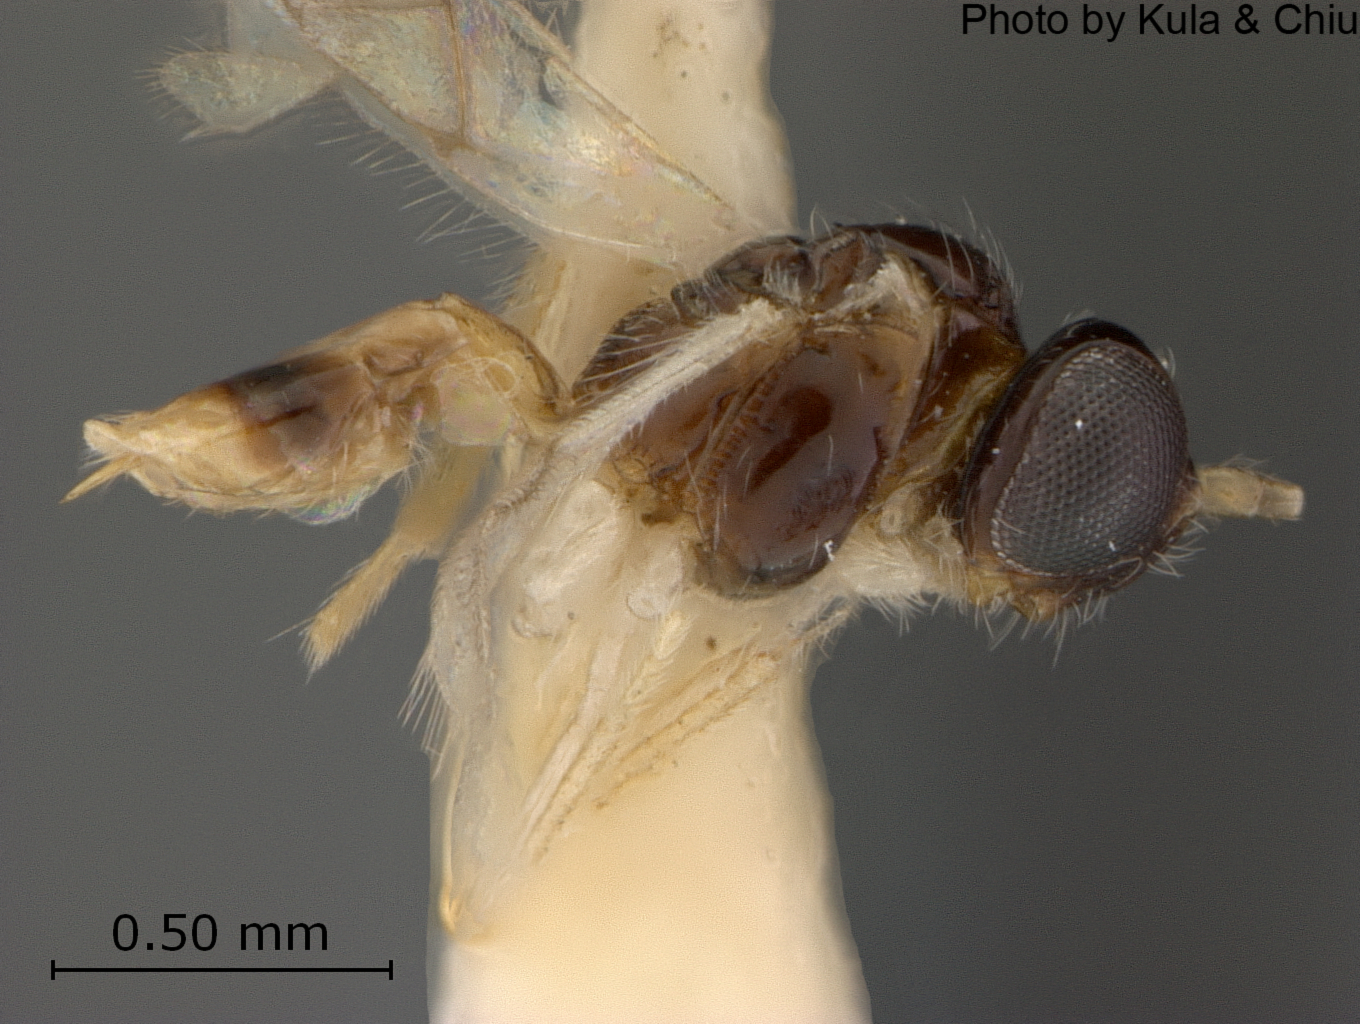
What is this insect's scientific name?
Neopius bennetti
